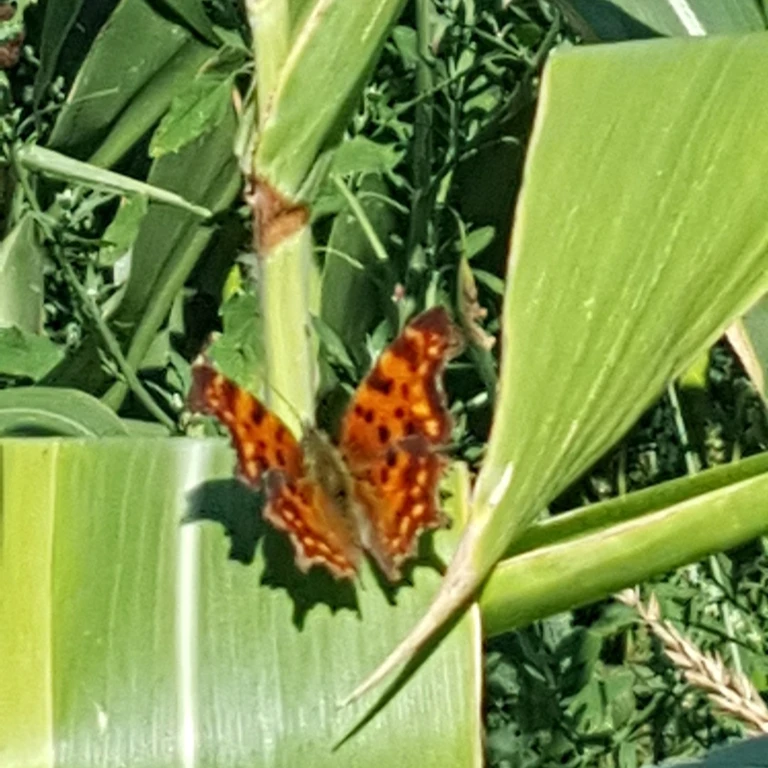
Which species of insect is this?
Polygonia c-album
